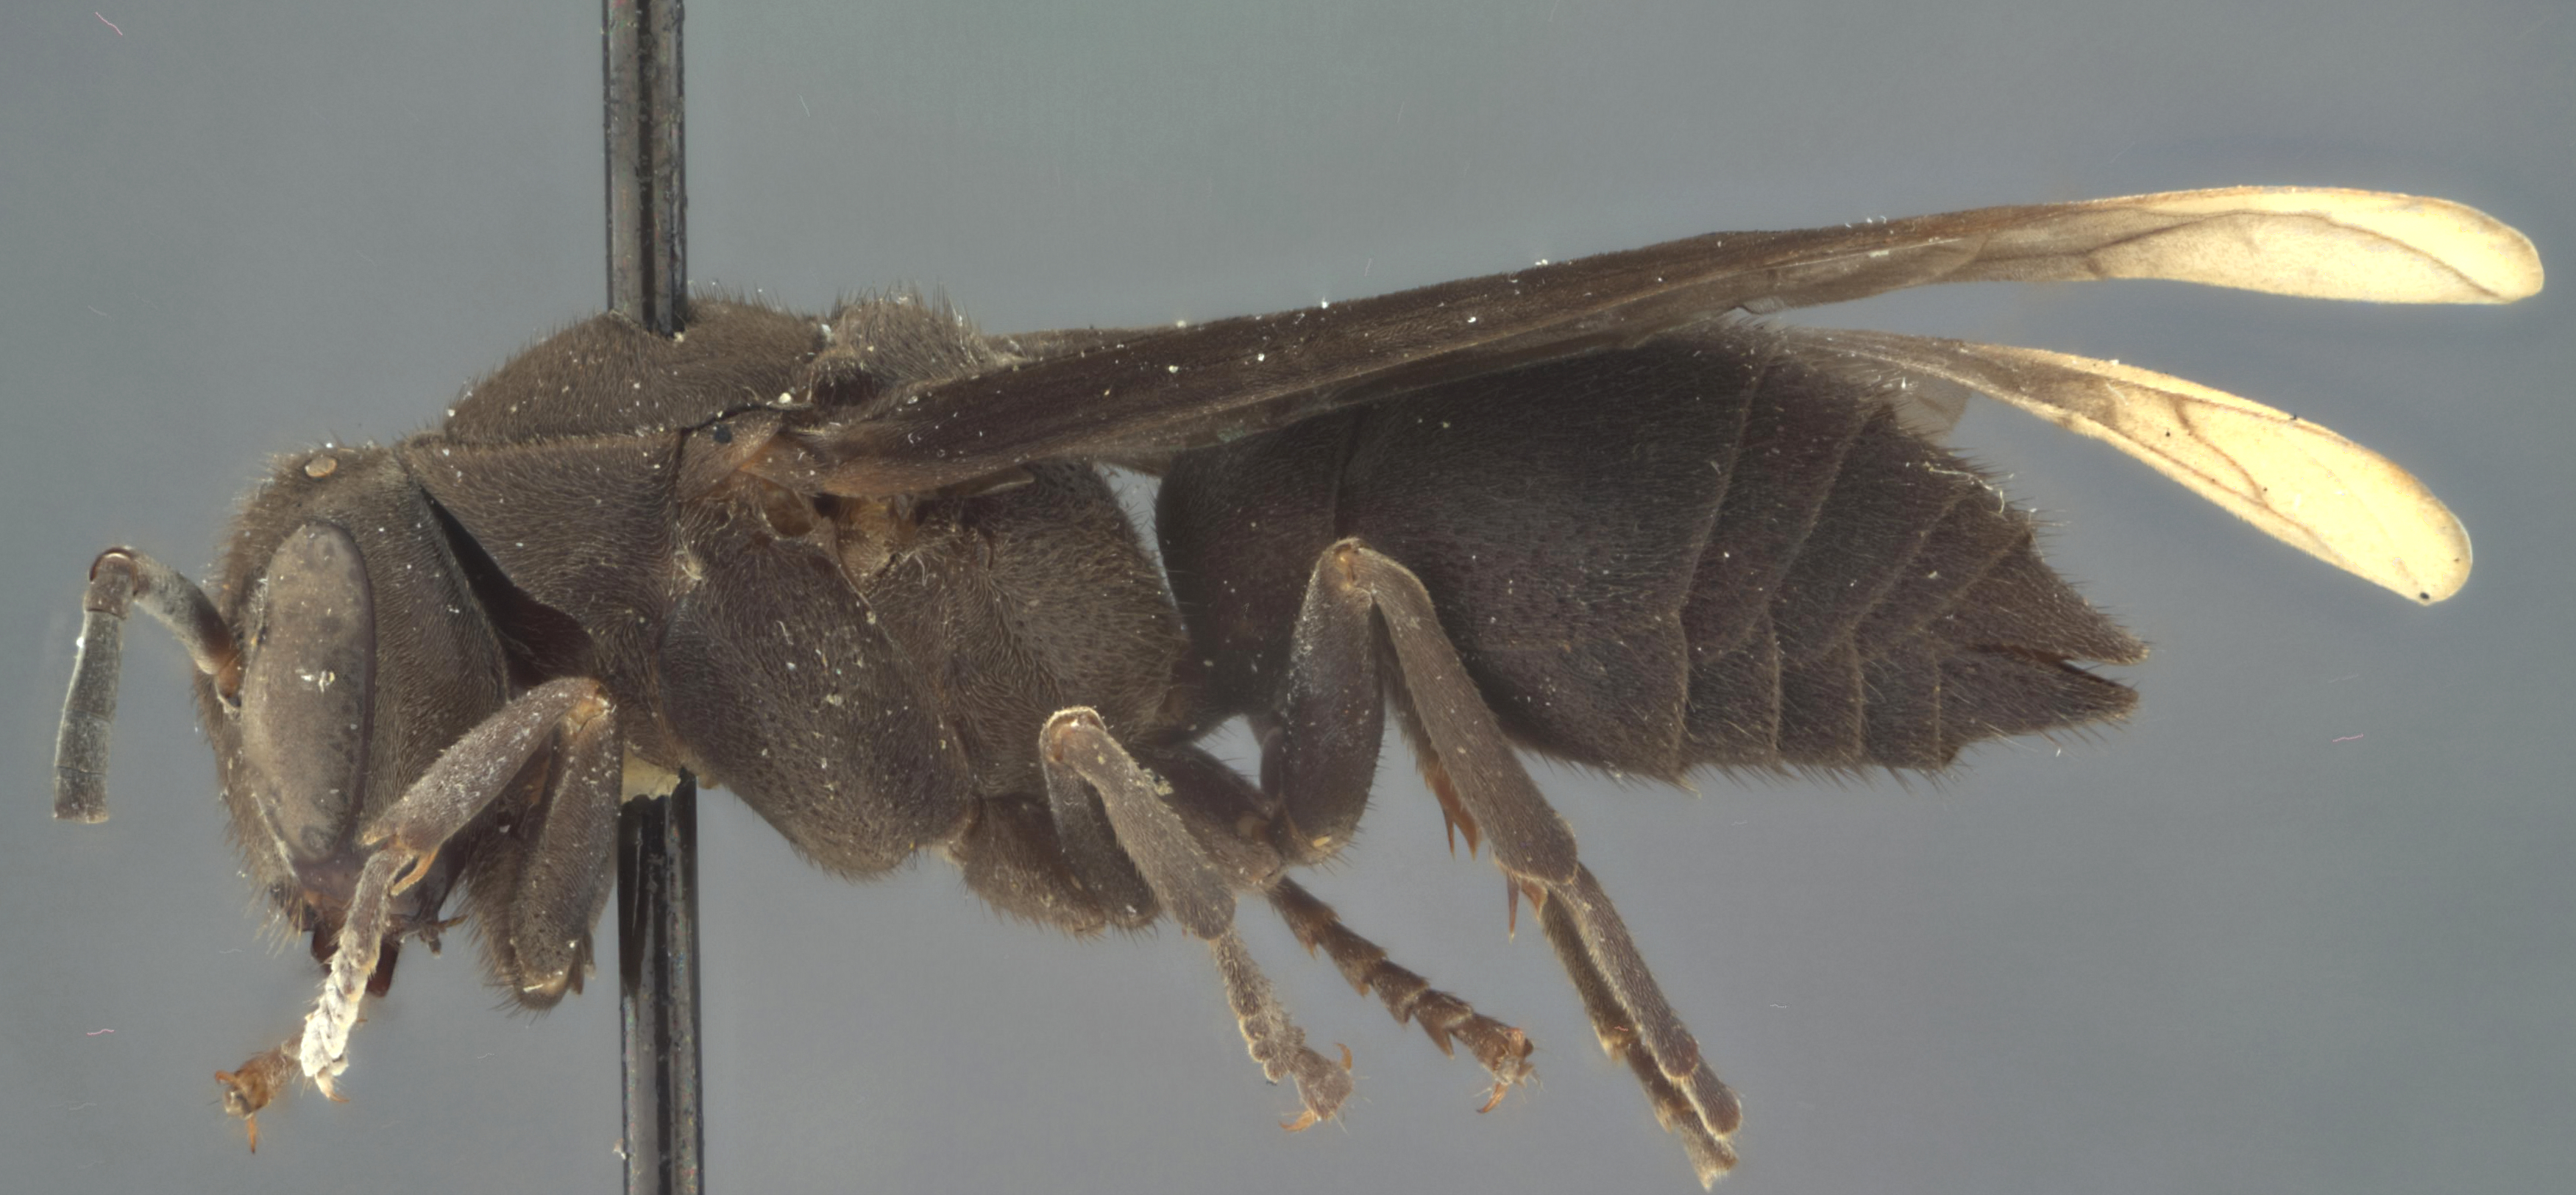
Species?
Parachartergus aztecus
